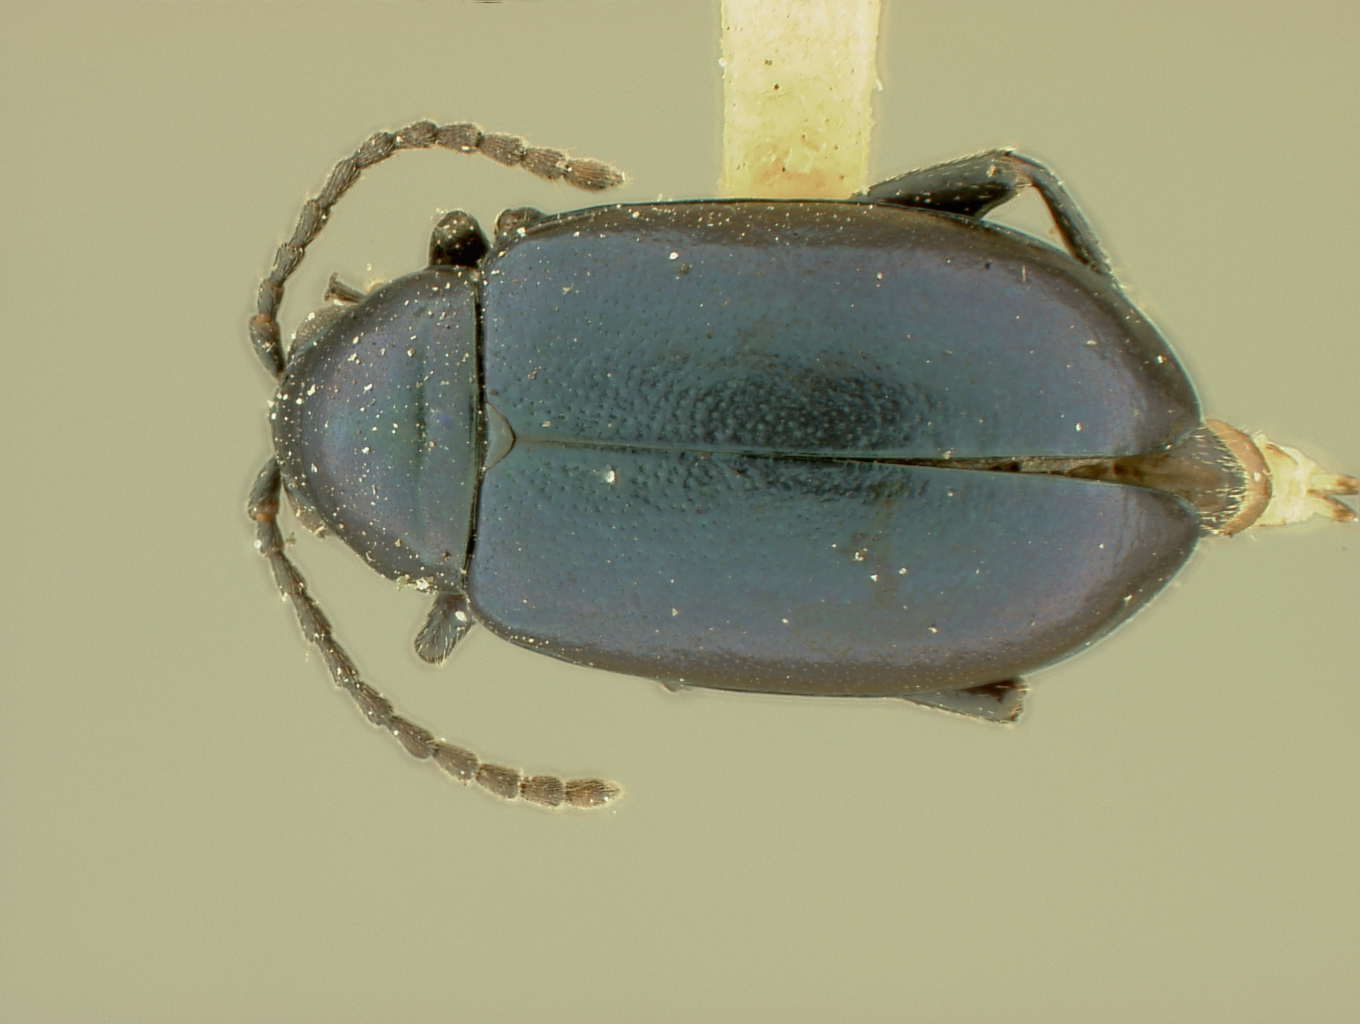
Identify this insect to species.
Haltica subopaca (also Altica subopaca)
